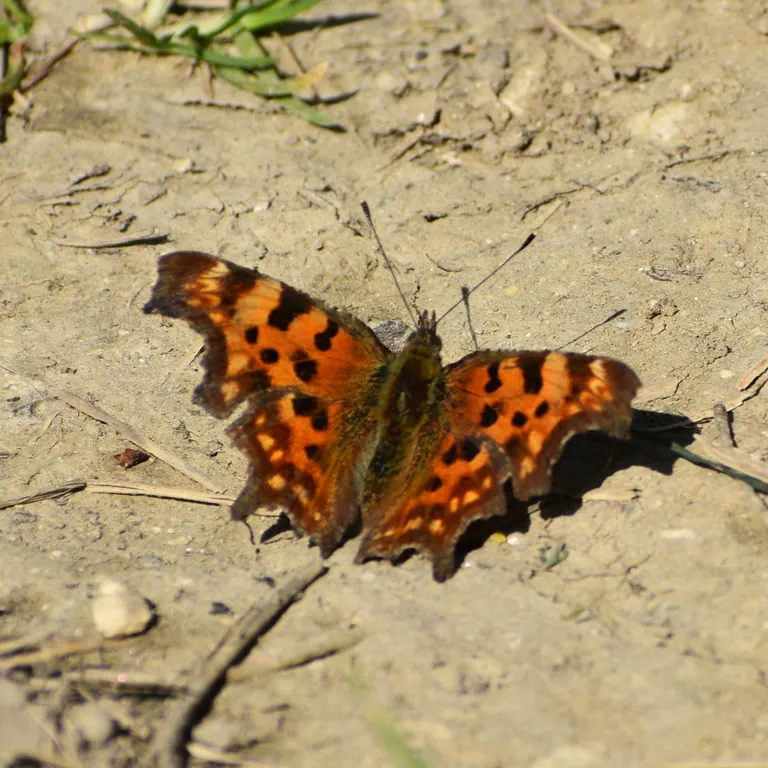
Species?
Polygonia c-album
